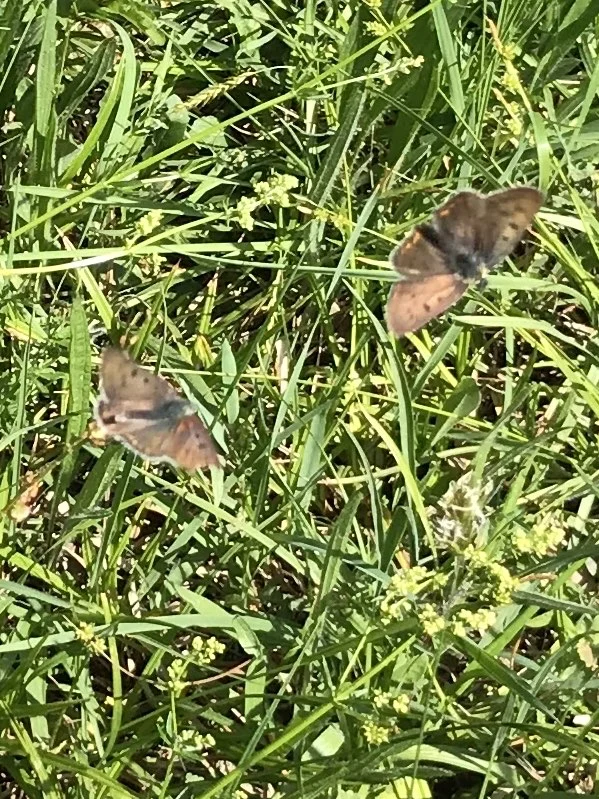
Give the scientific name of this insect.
Lycaena tityrus (also Loweia tityrus)
